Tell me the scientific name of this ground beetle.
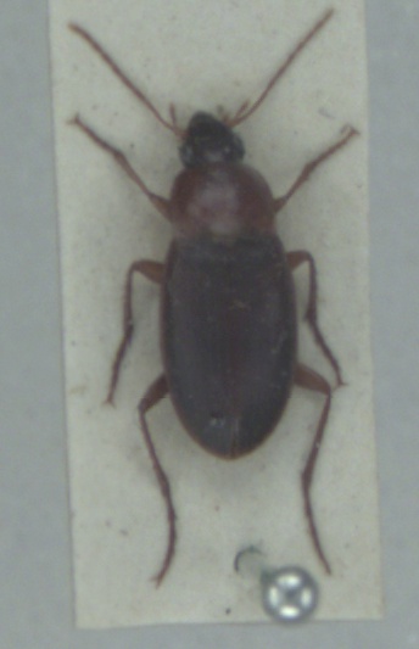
Calathus cinctus
